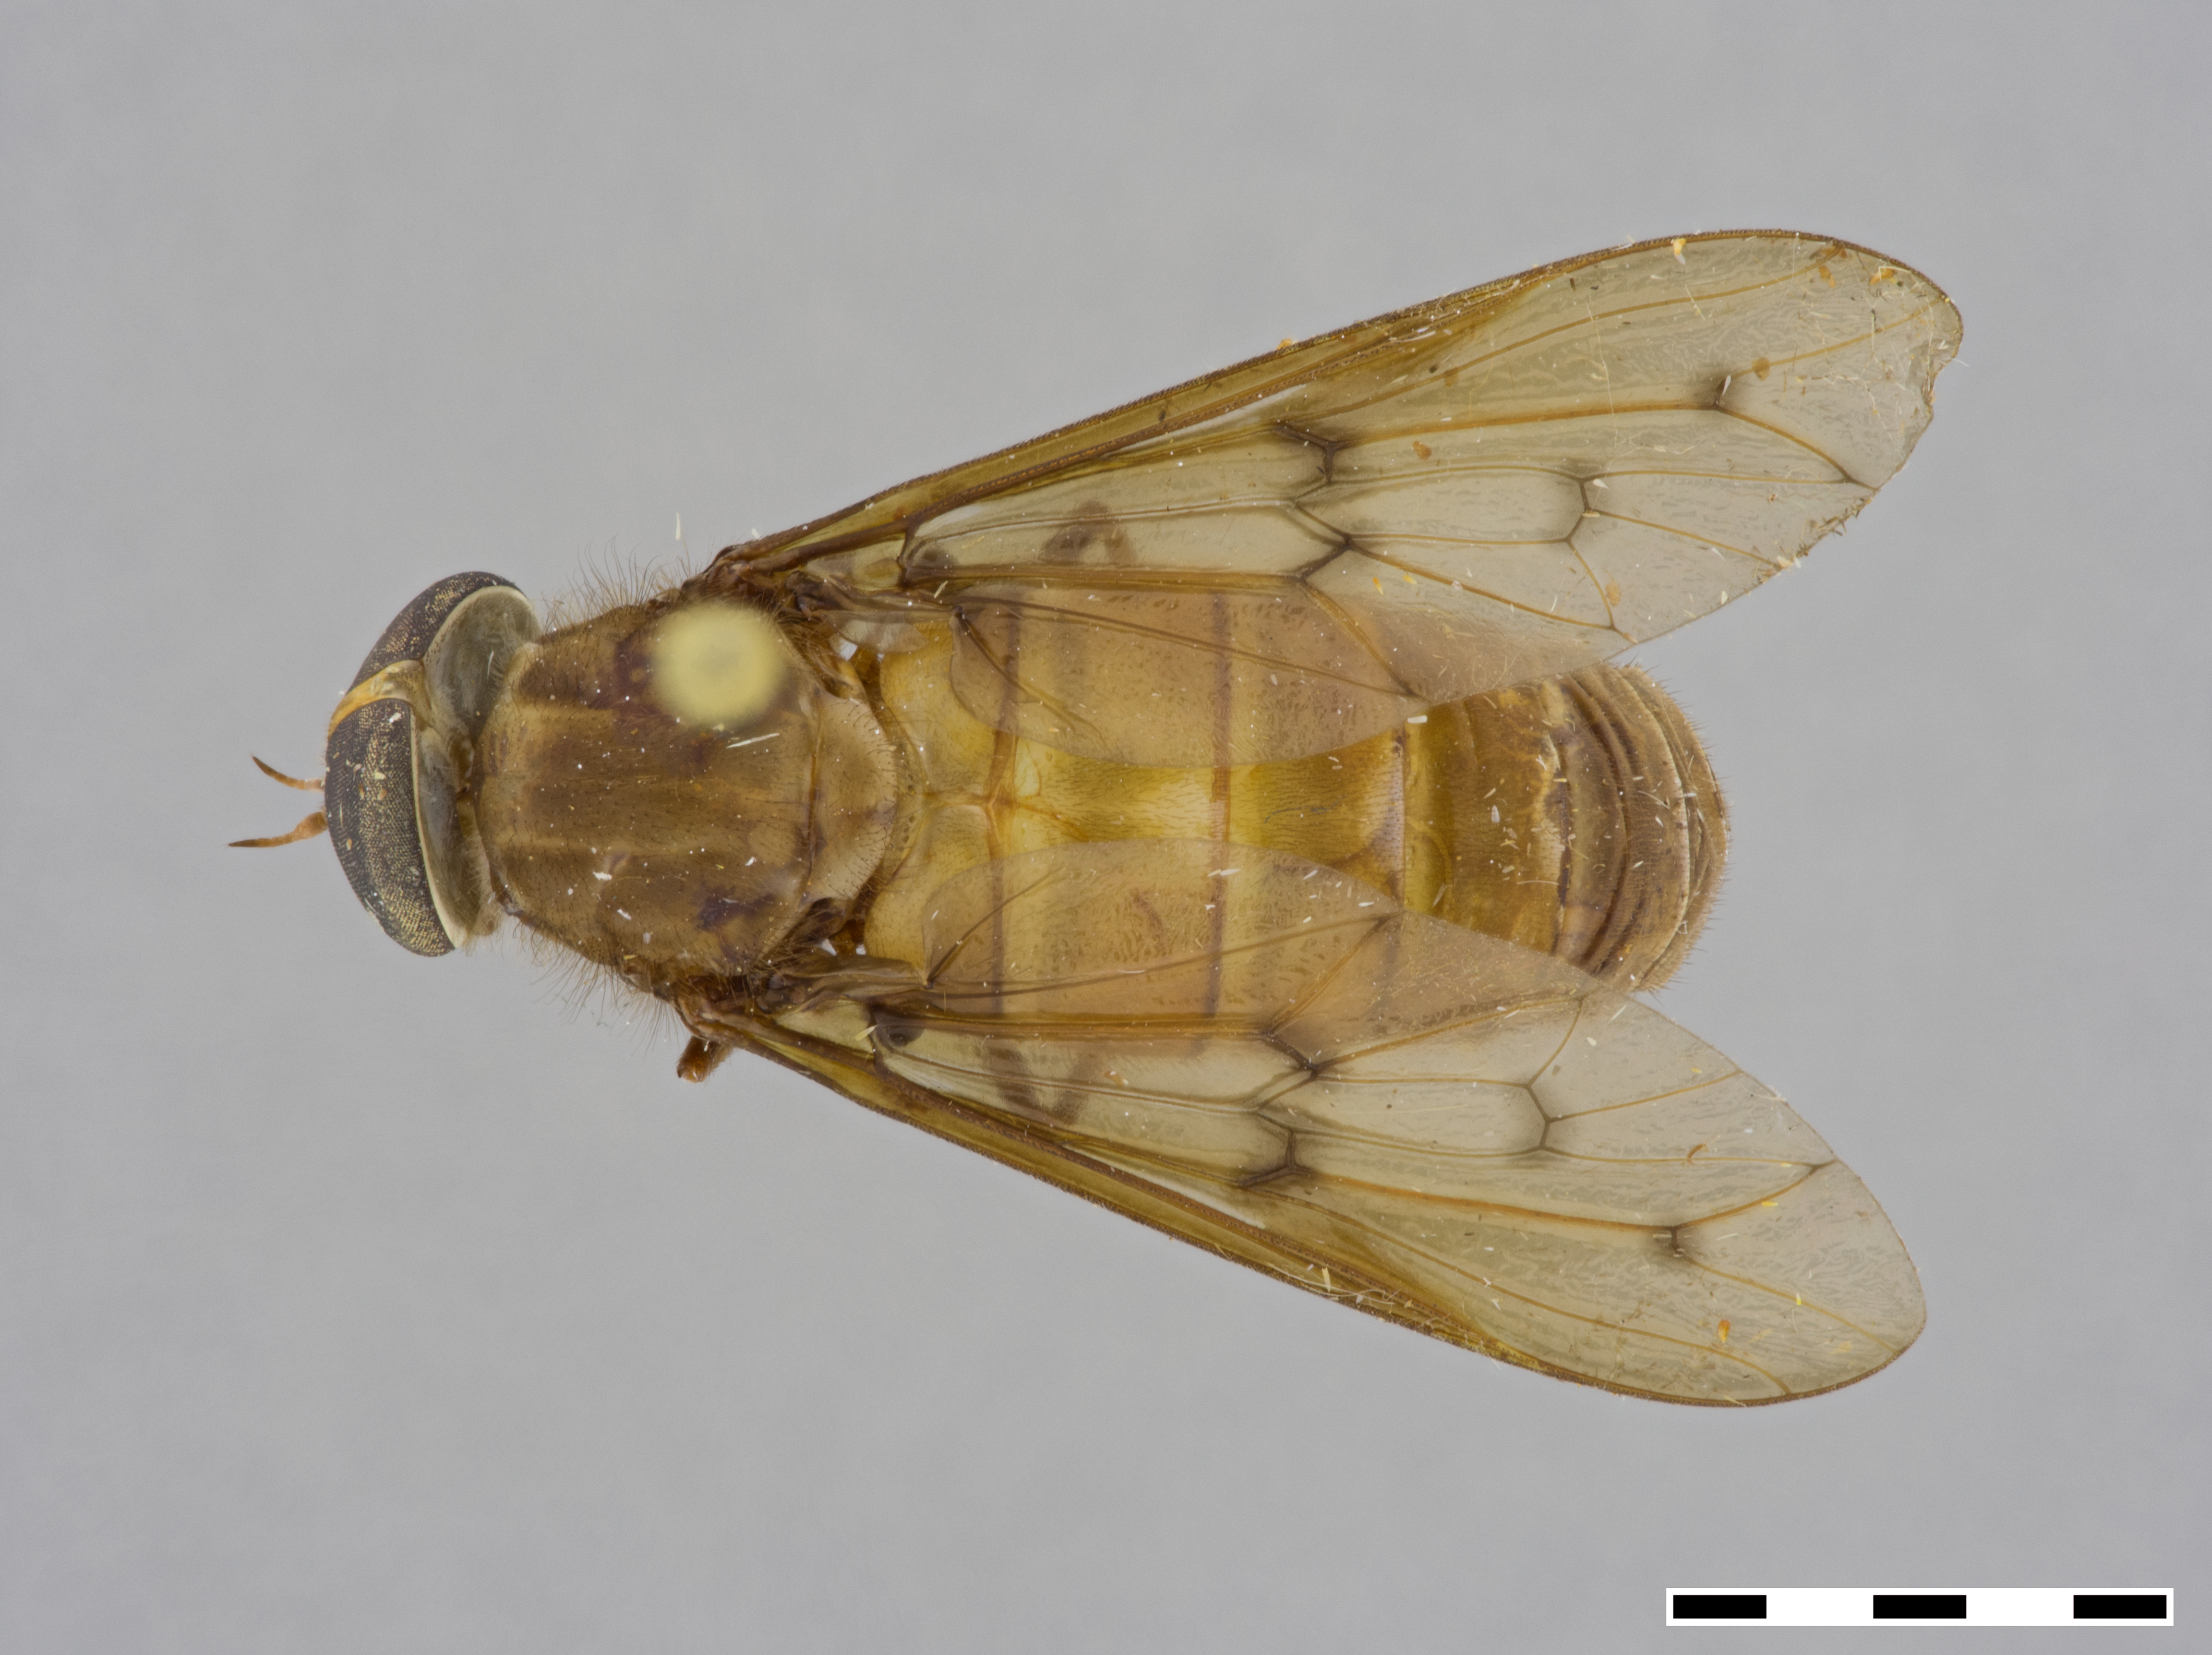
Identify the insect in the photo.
Aegophagamyia chopardi
